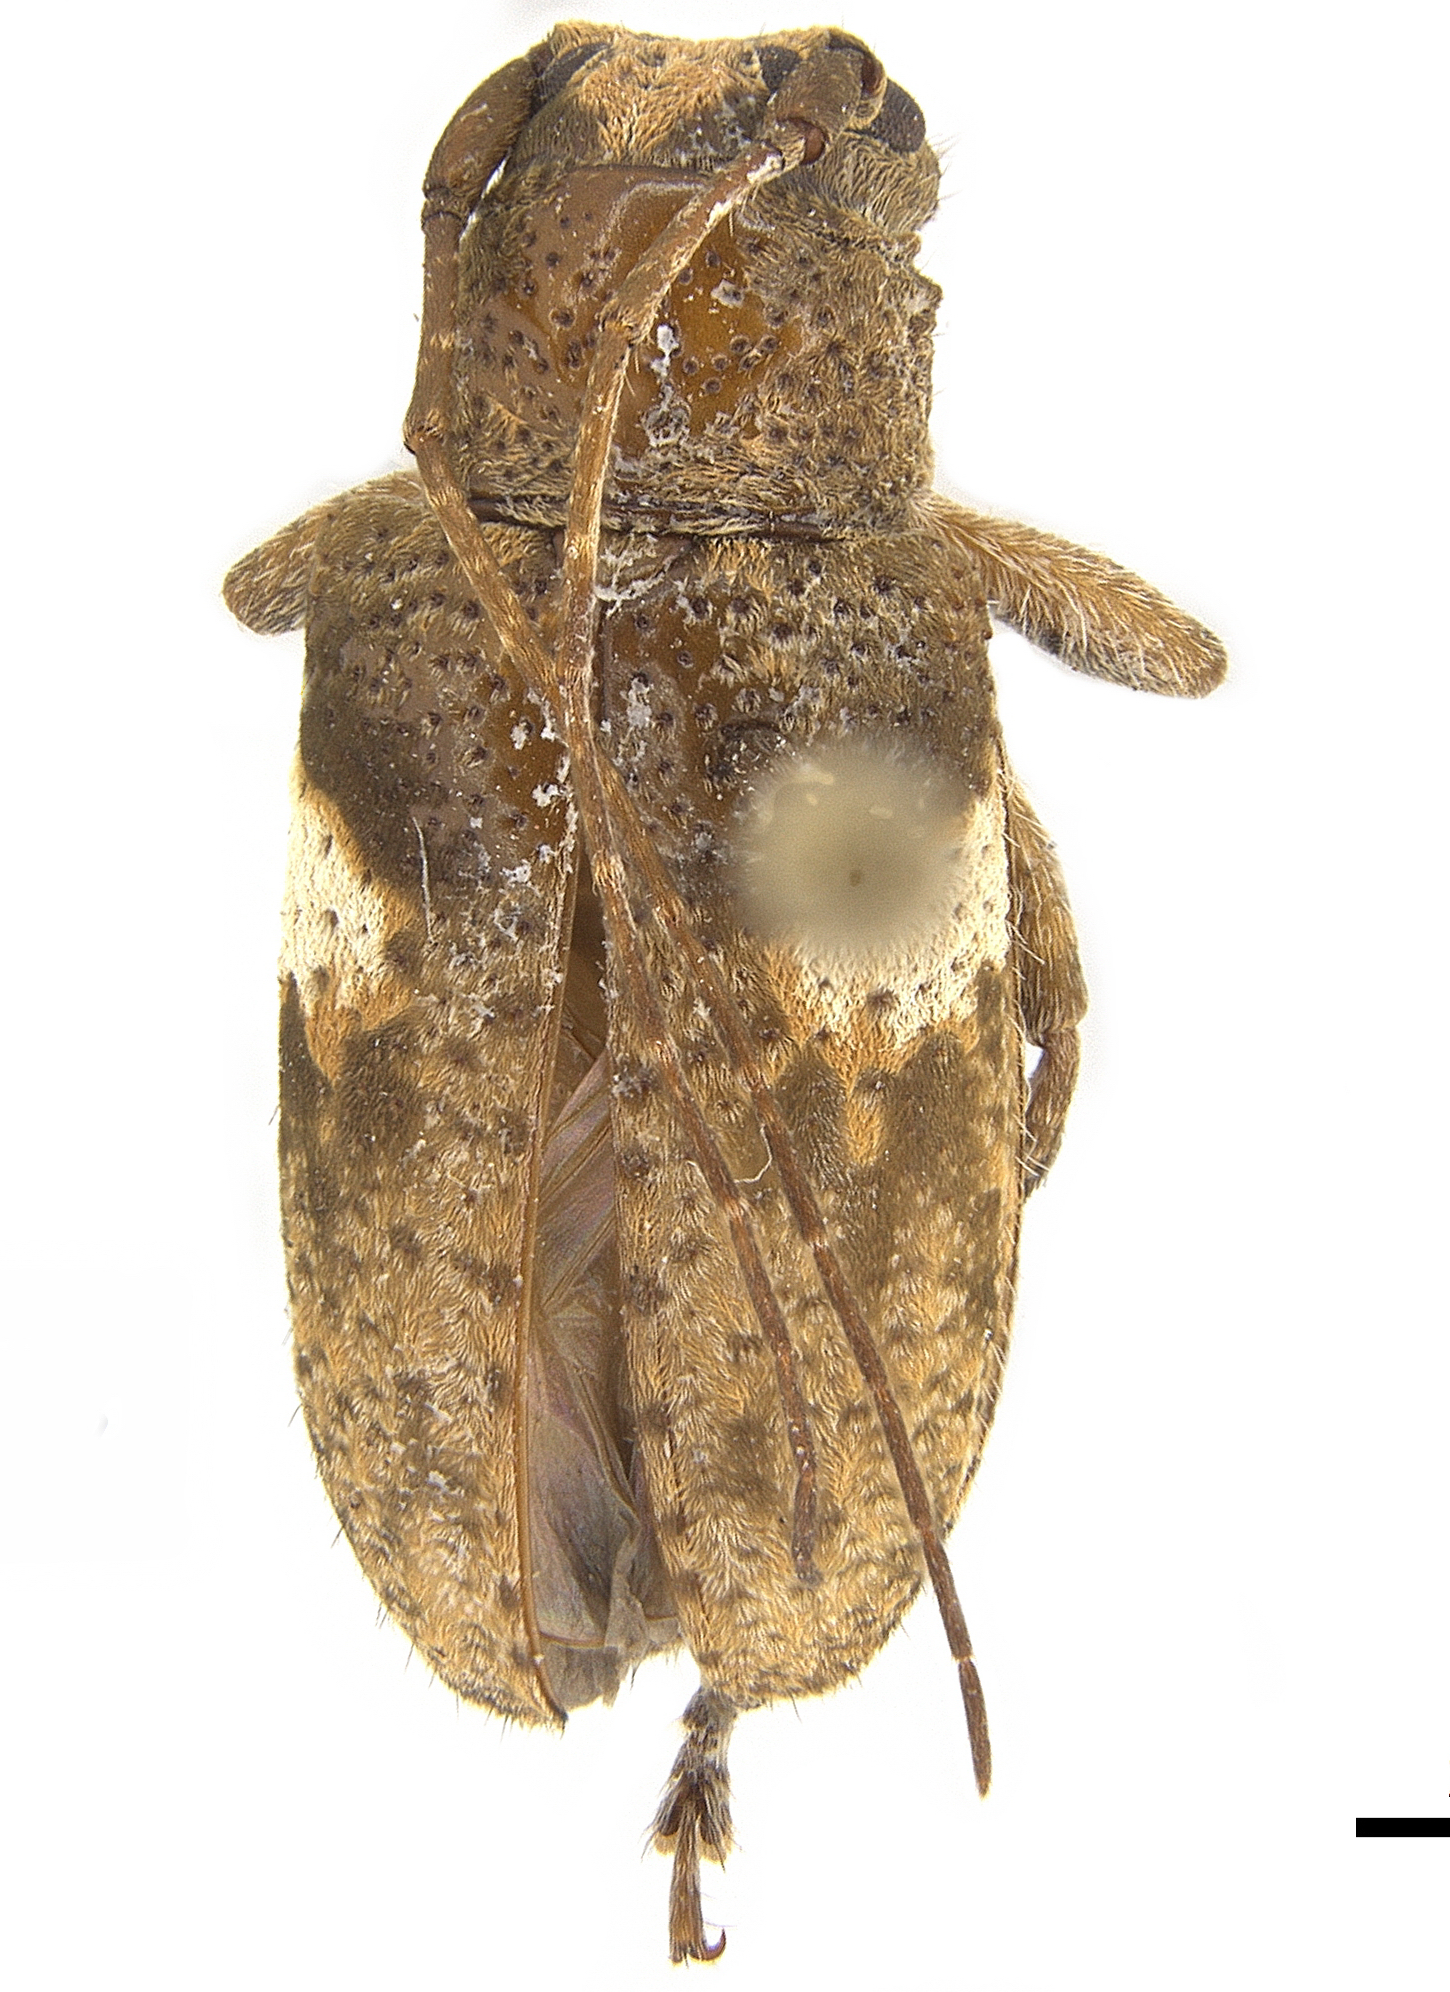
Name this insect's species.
Prosoplus albofasciatus
